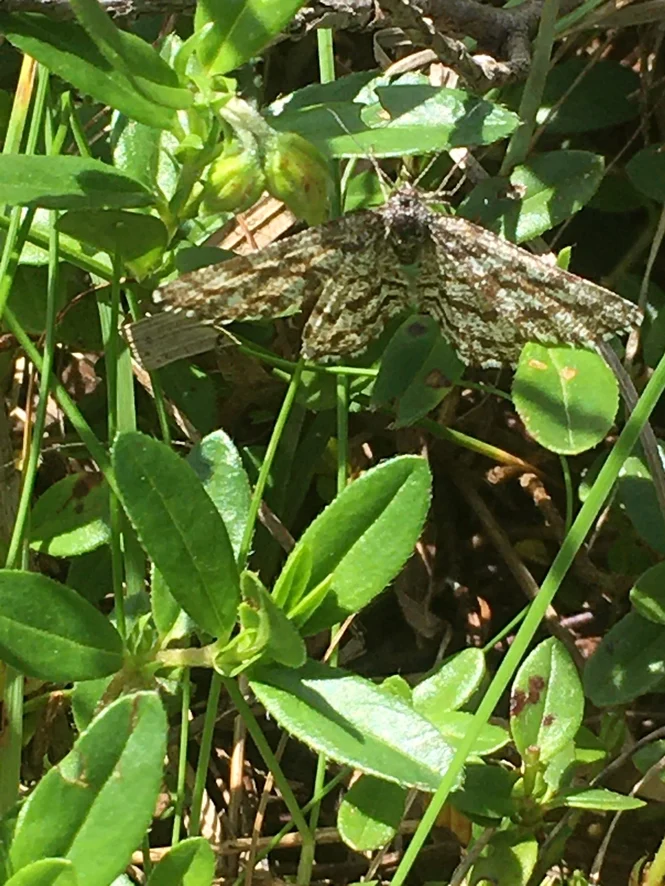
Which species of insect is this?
Ematurga atomaria
